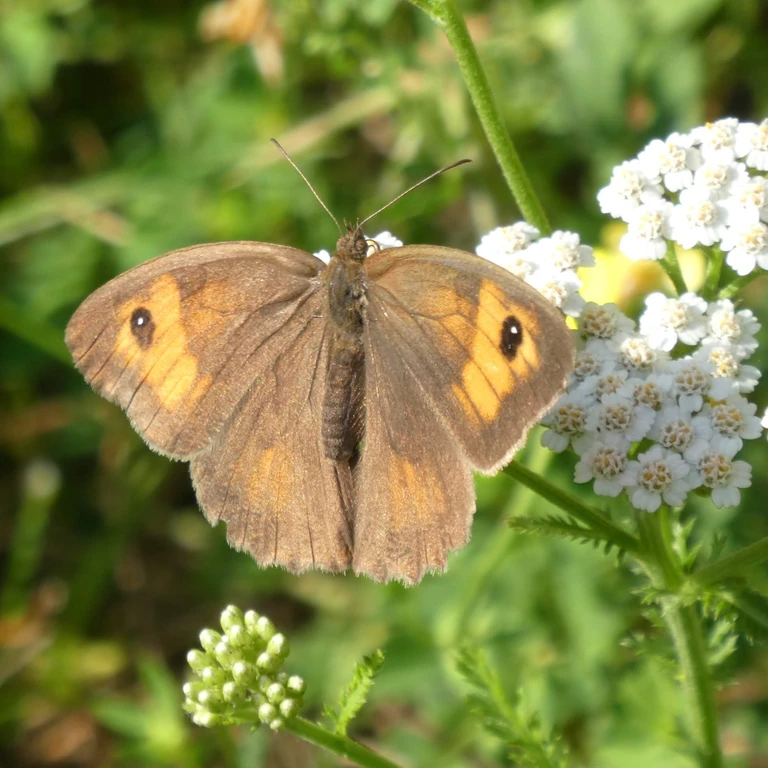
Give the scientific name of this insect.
Maniola jurtina
